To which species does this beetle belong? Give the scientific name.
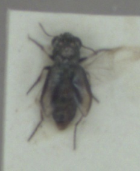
Notiophilus biguttatus
